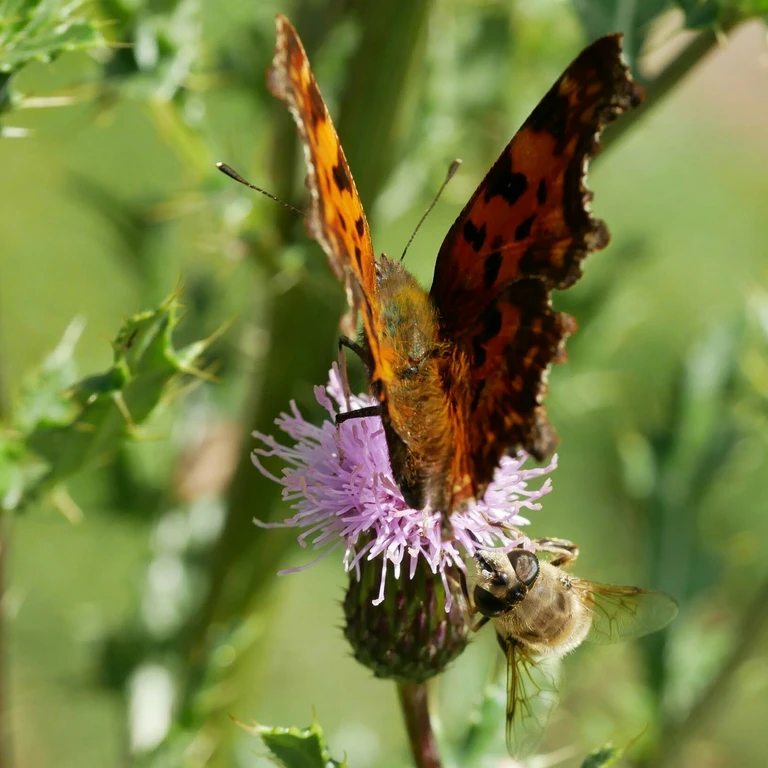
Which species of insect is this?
Polygonia c-album
